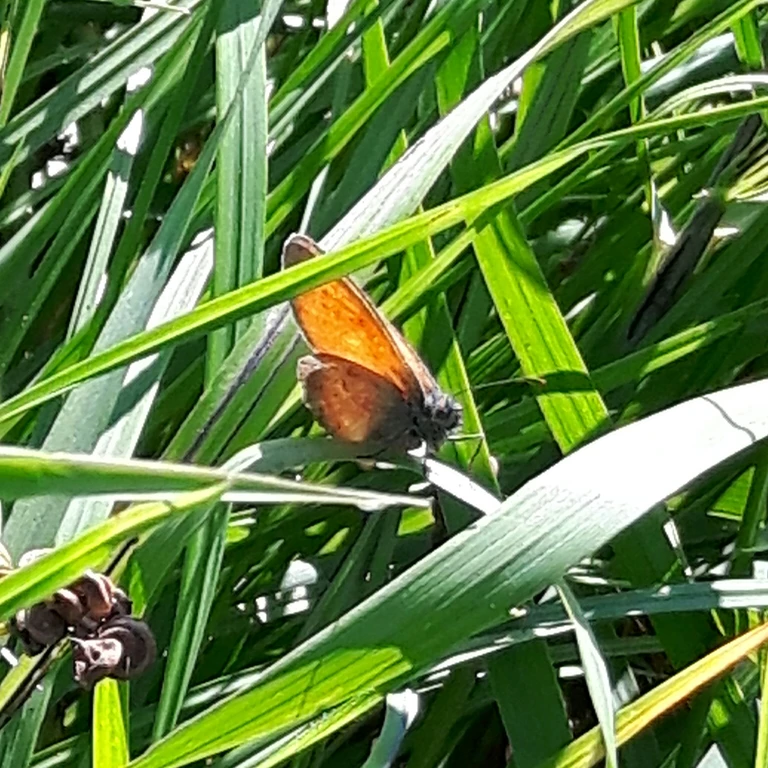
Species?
Coenonympha pamphilus
